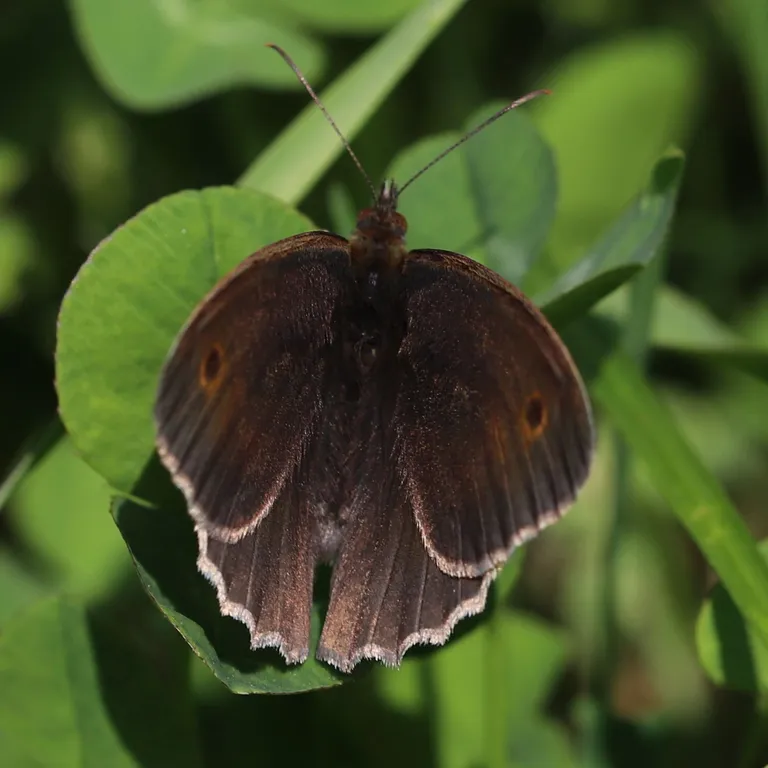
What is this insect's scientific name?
Maniola jurtina
